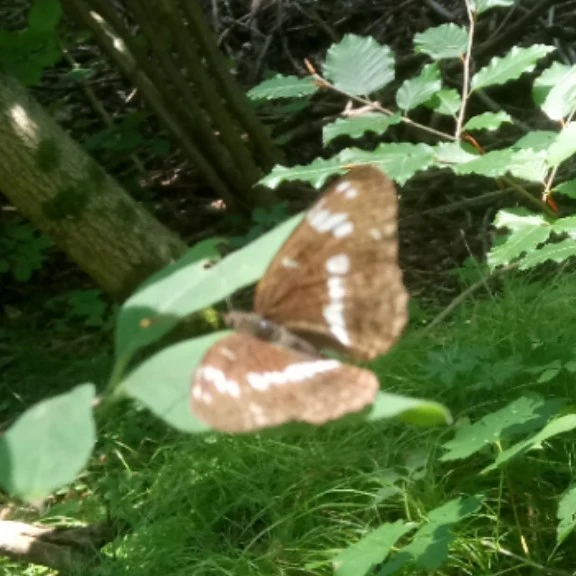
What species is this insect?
Limenitis camilla (also Ladoga camilla)
